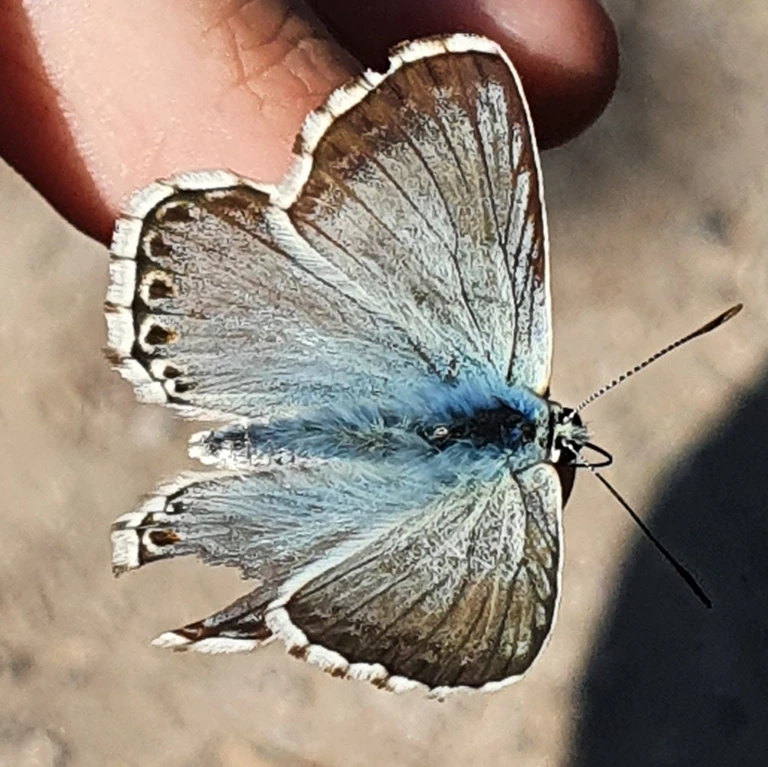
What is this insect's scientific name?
Lysandra coridon
